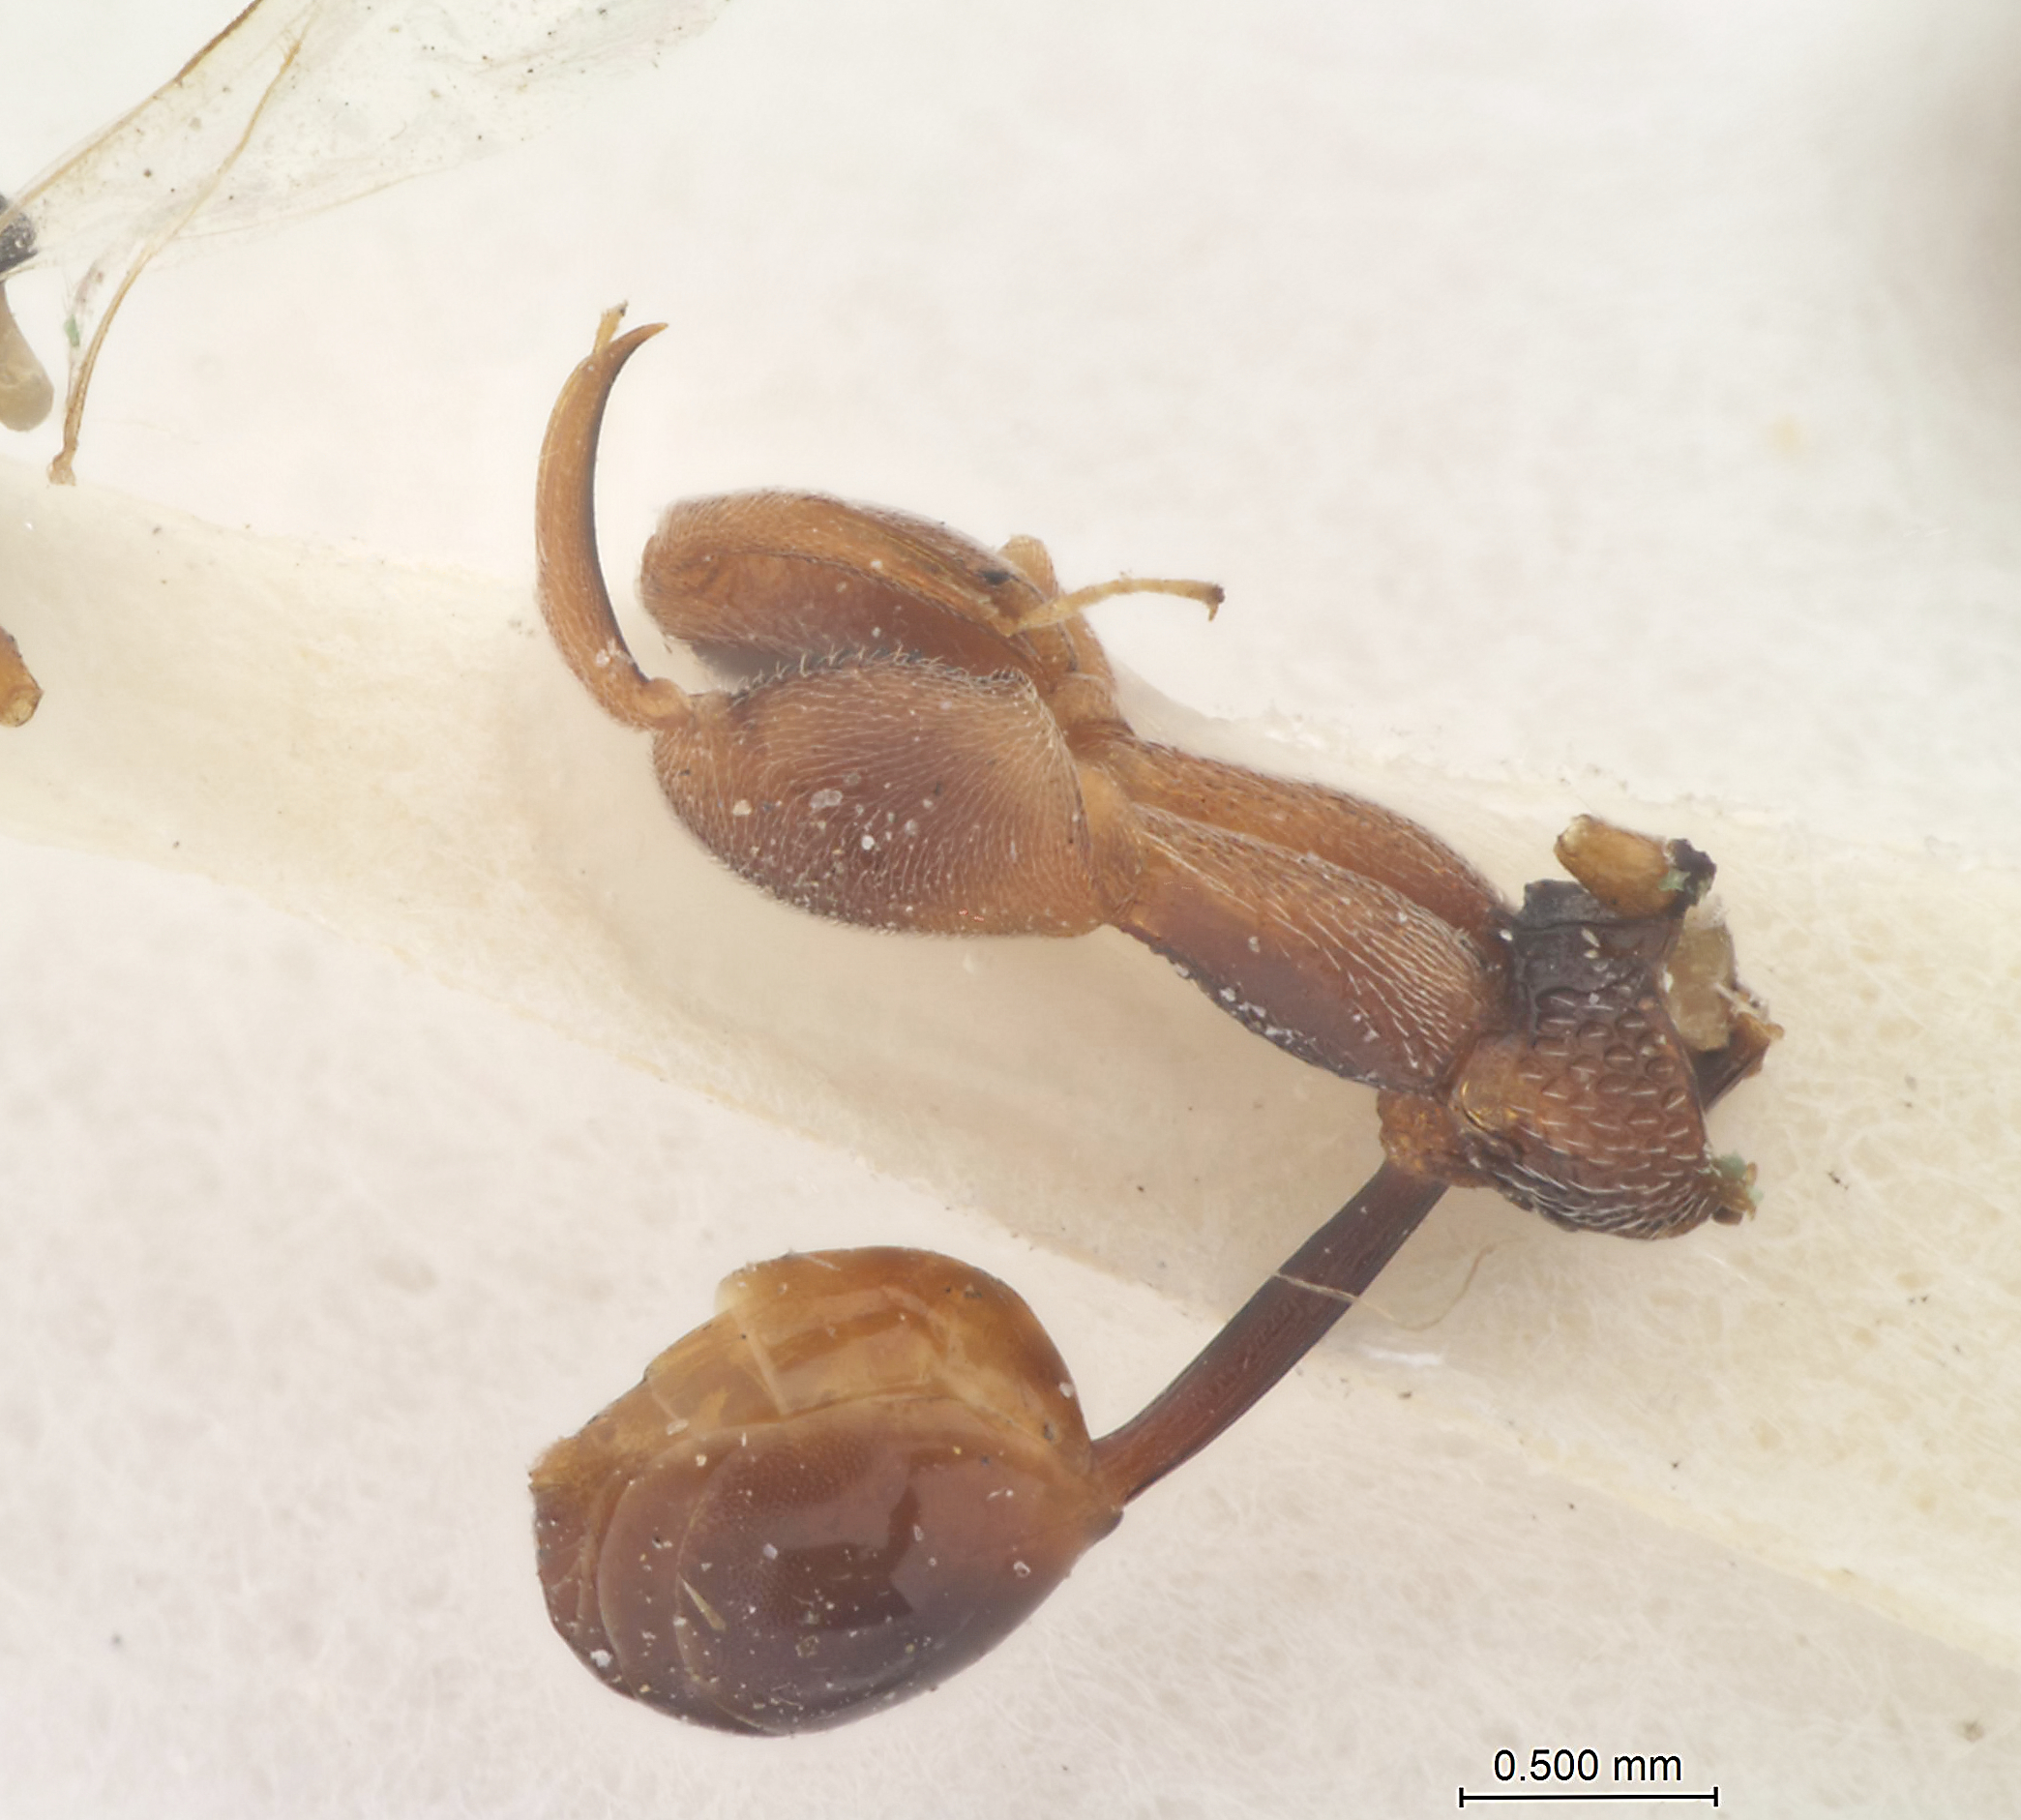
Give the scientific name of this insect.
Arretocera ophiomontana
